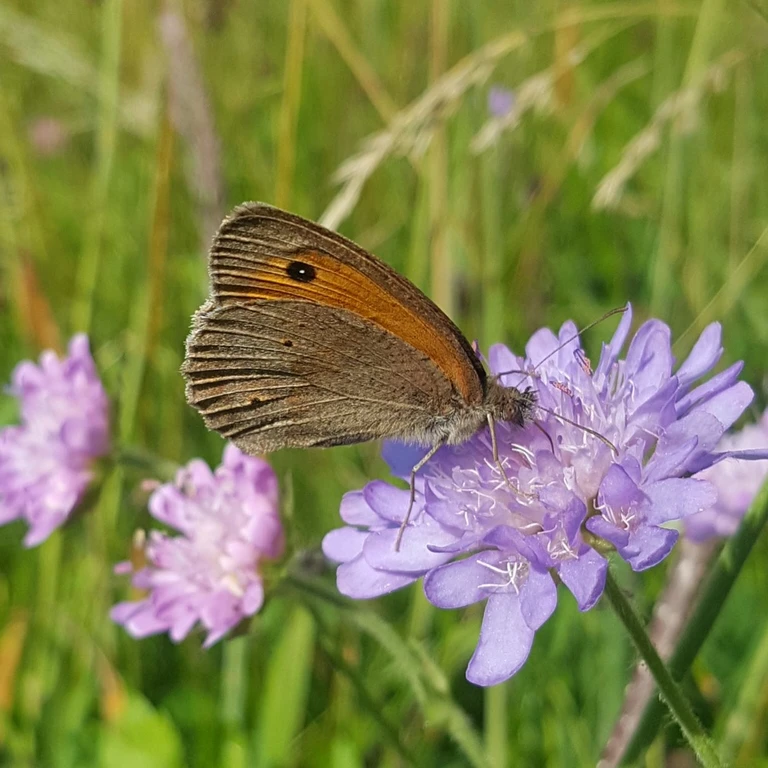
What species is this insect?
Maniola jurtina
